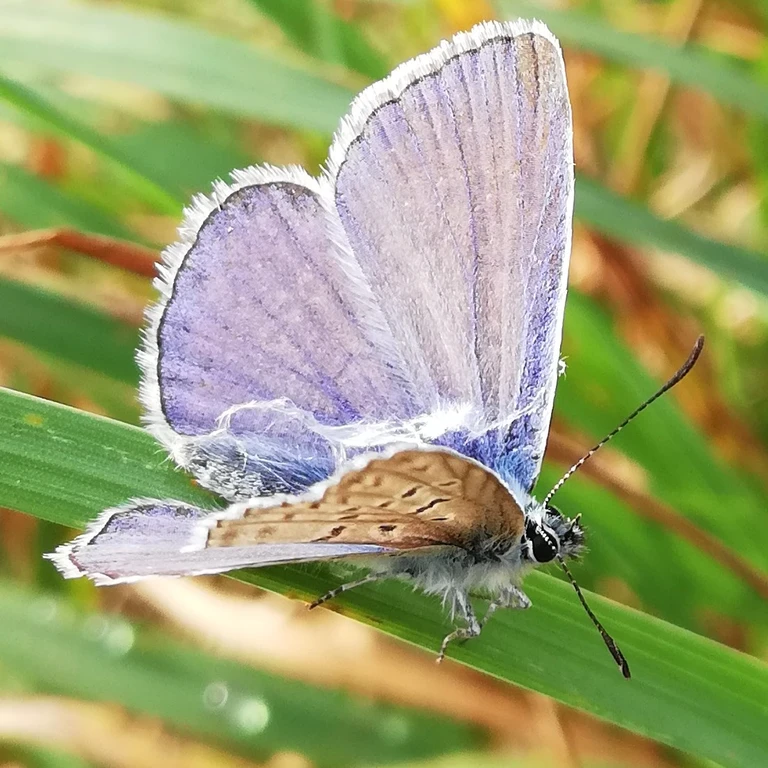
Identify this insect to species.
Polyommatus icarus
